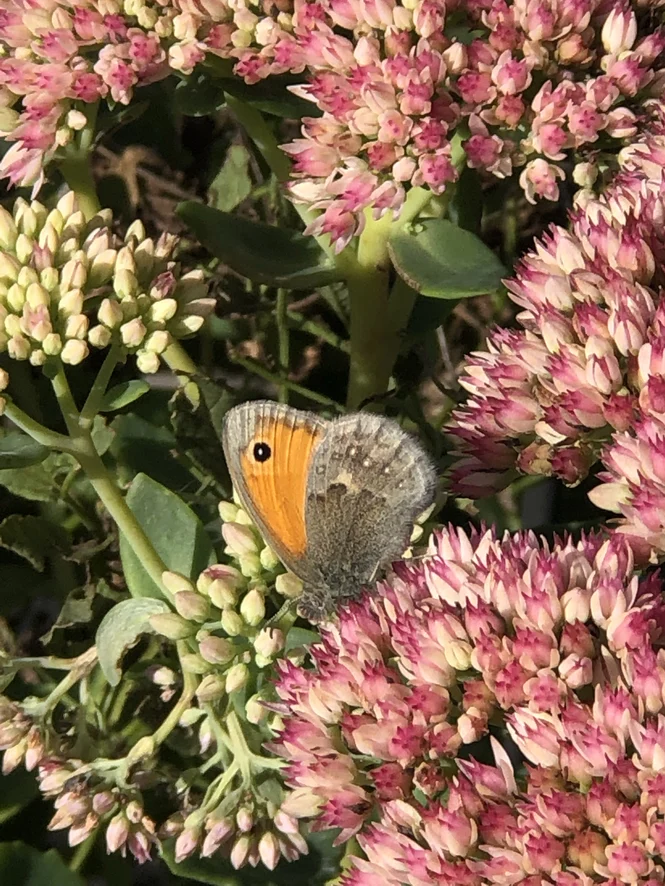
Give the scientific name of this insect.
Coenonympha pamphilus
